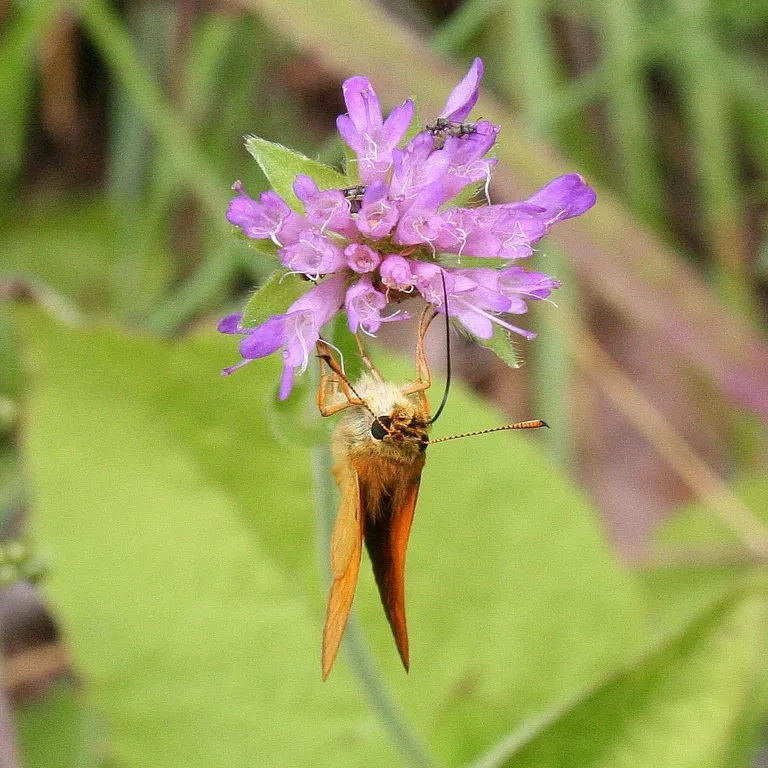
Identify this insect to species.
Ochlodes sylvanus (also Ochlodes venata)
